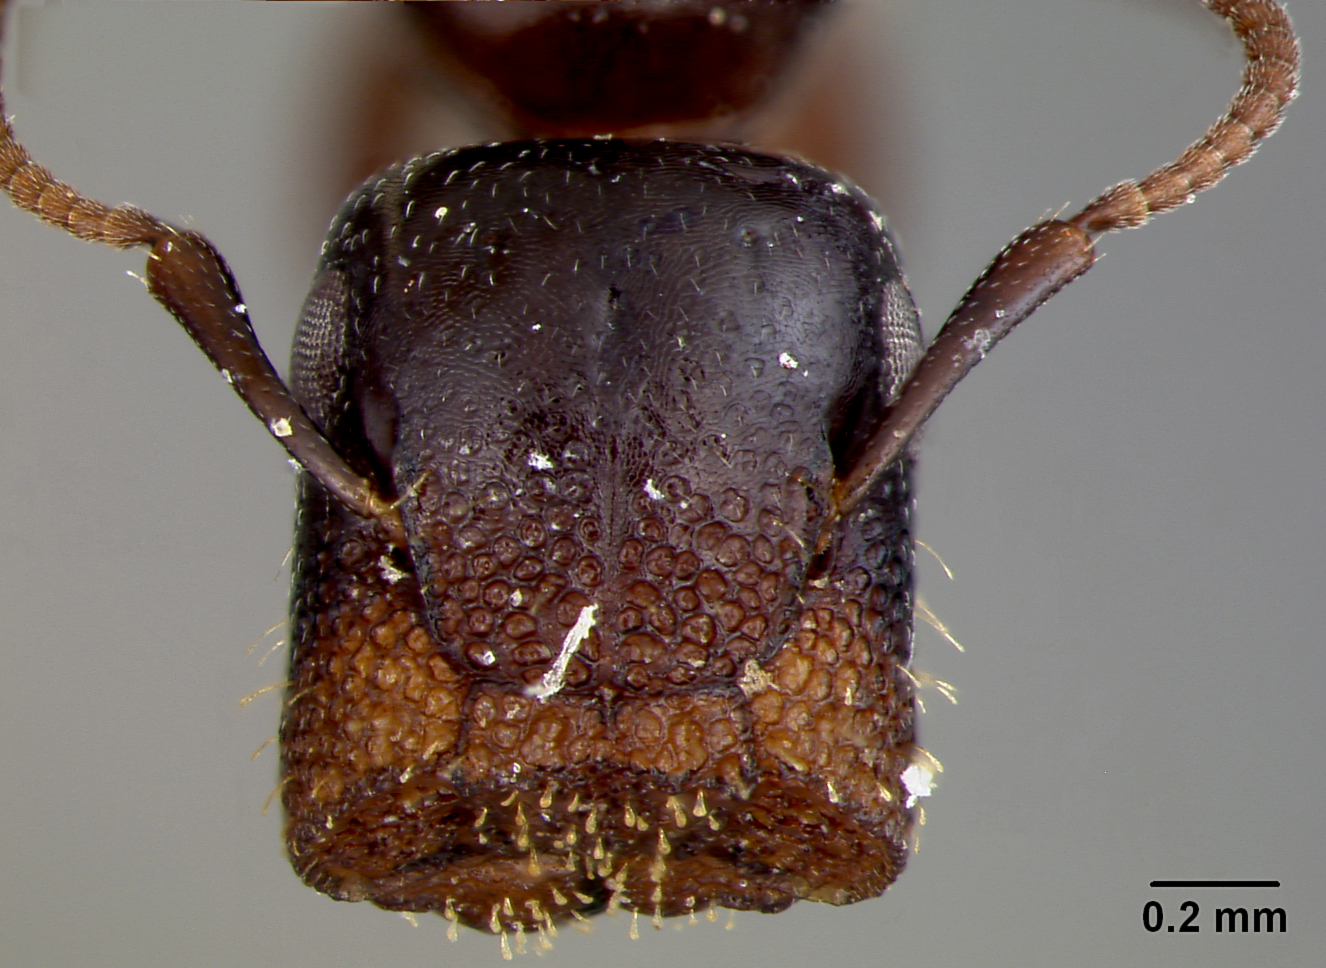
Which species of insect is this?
Camponotus papago
